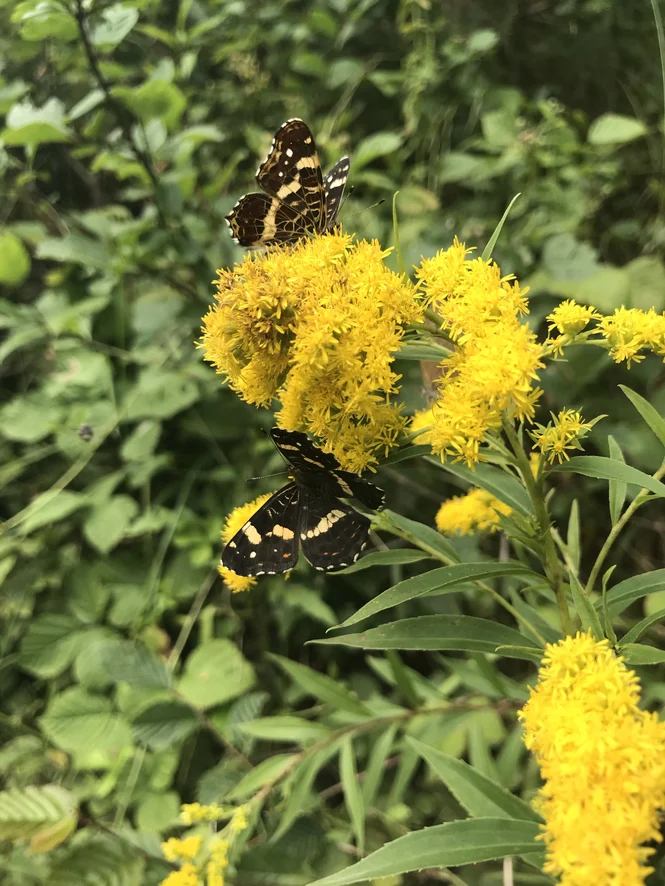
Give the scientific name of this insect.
Araschnia levana
